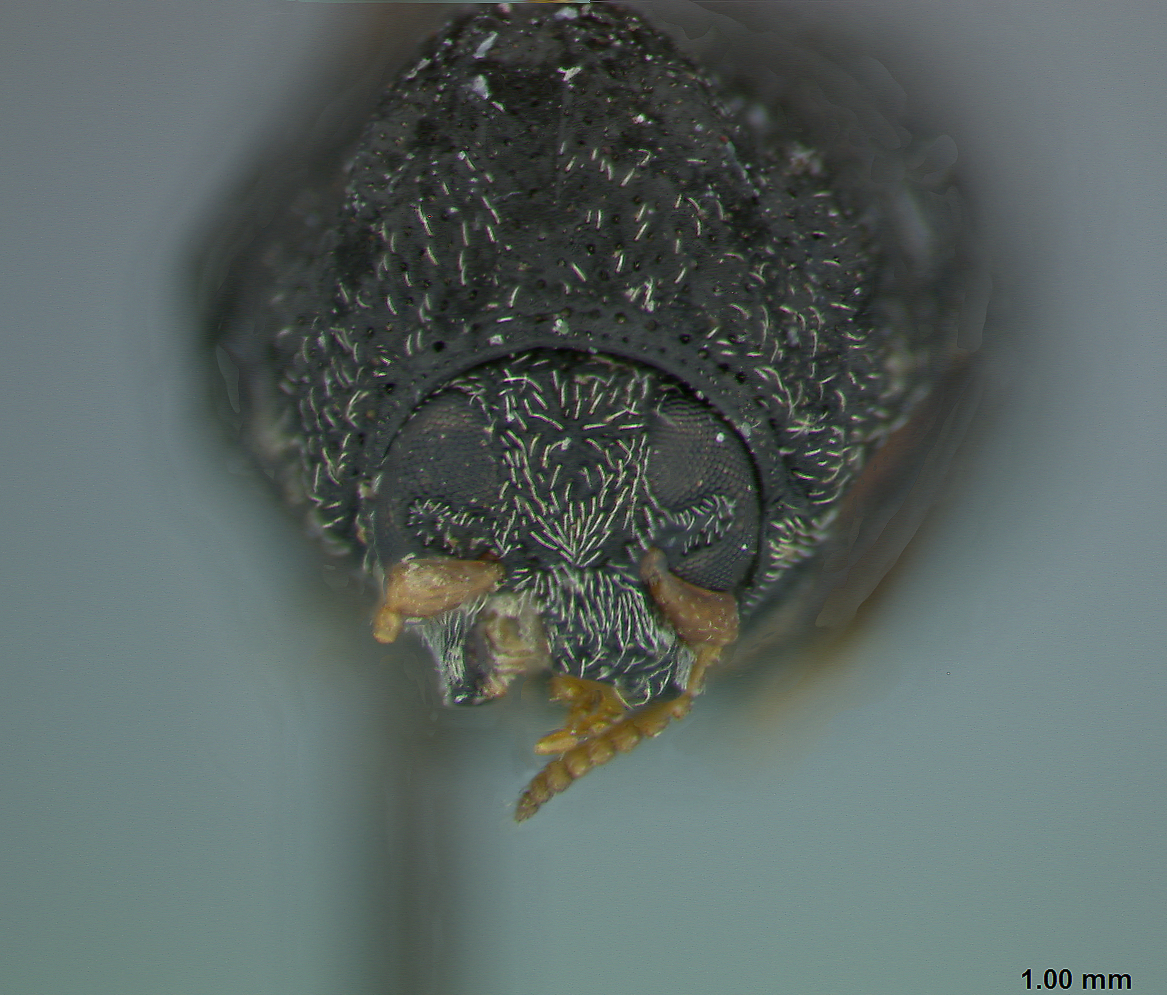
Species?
Chlamisus pilicollis
